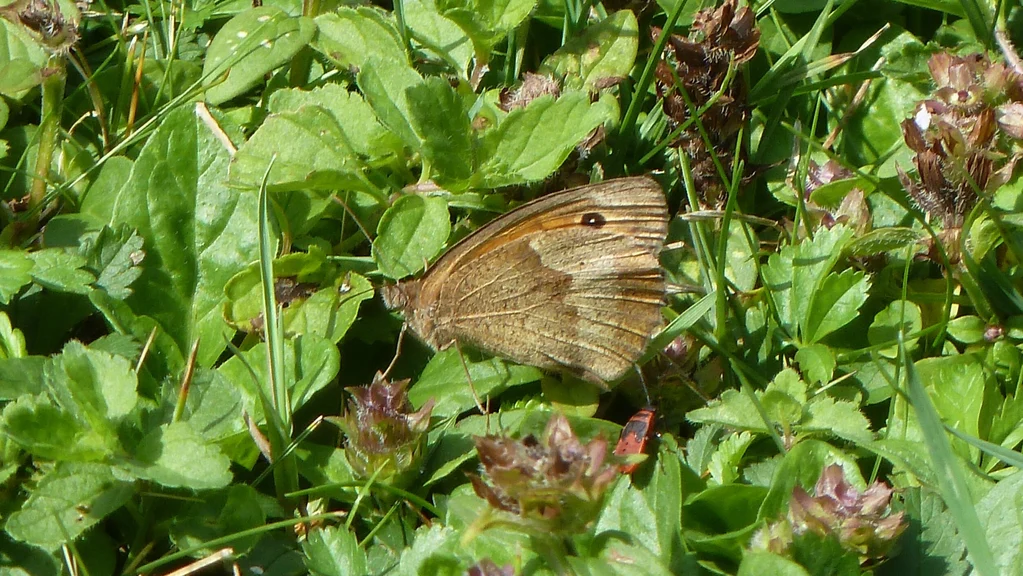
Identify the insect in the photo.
Maniola jurtina
